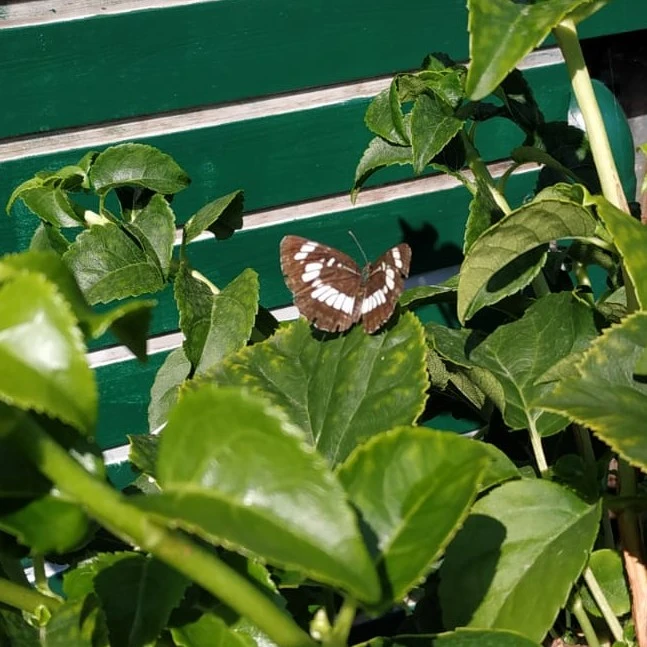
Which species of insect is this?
Neptis rivularis
